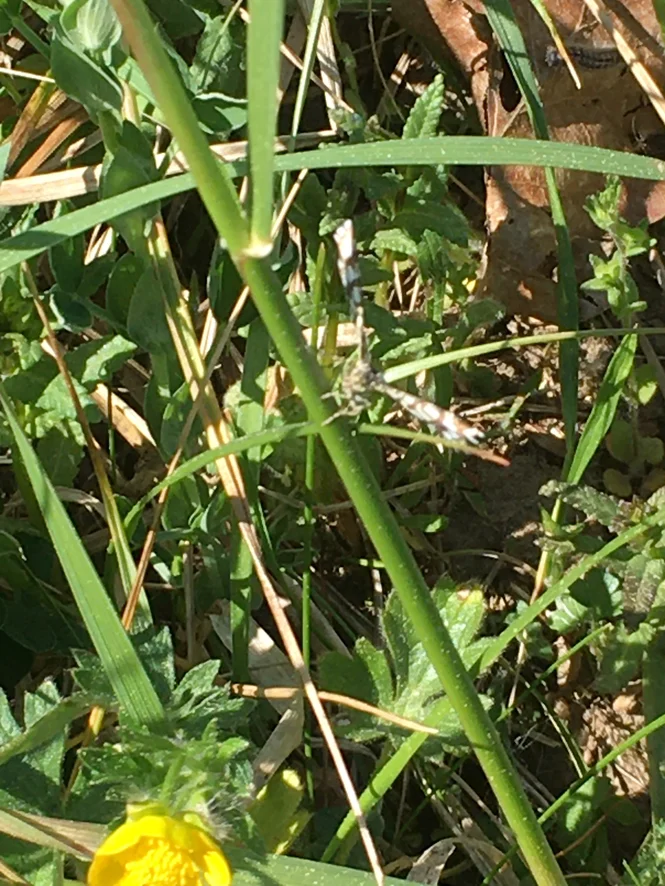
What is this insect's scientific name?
Chiasmia clathrata
